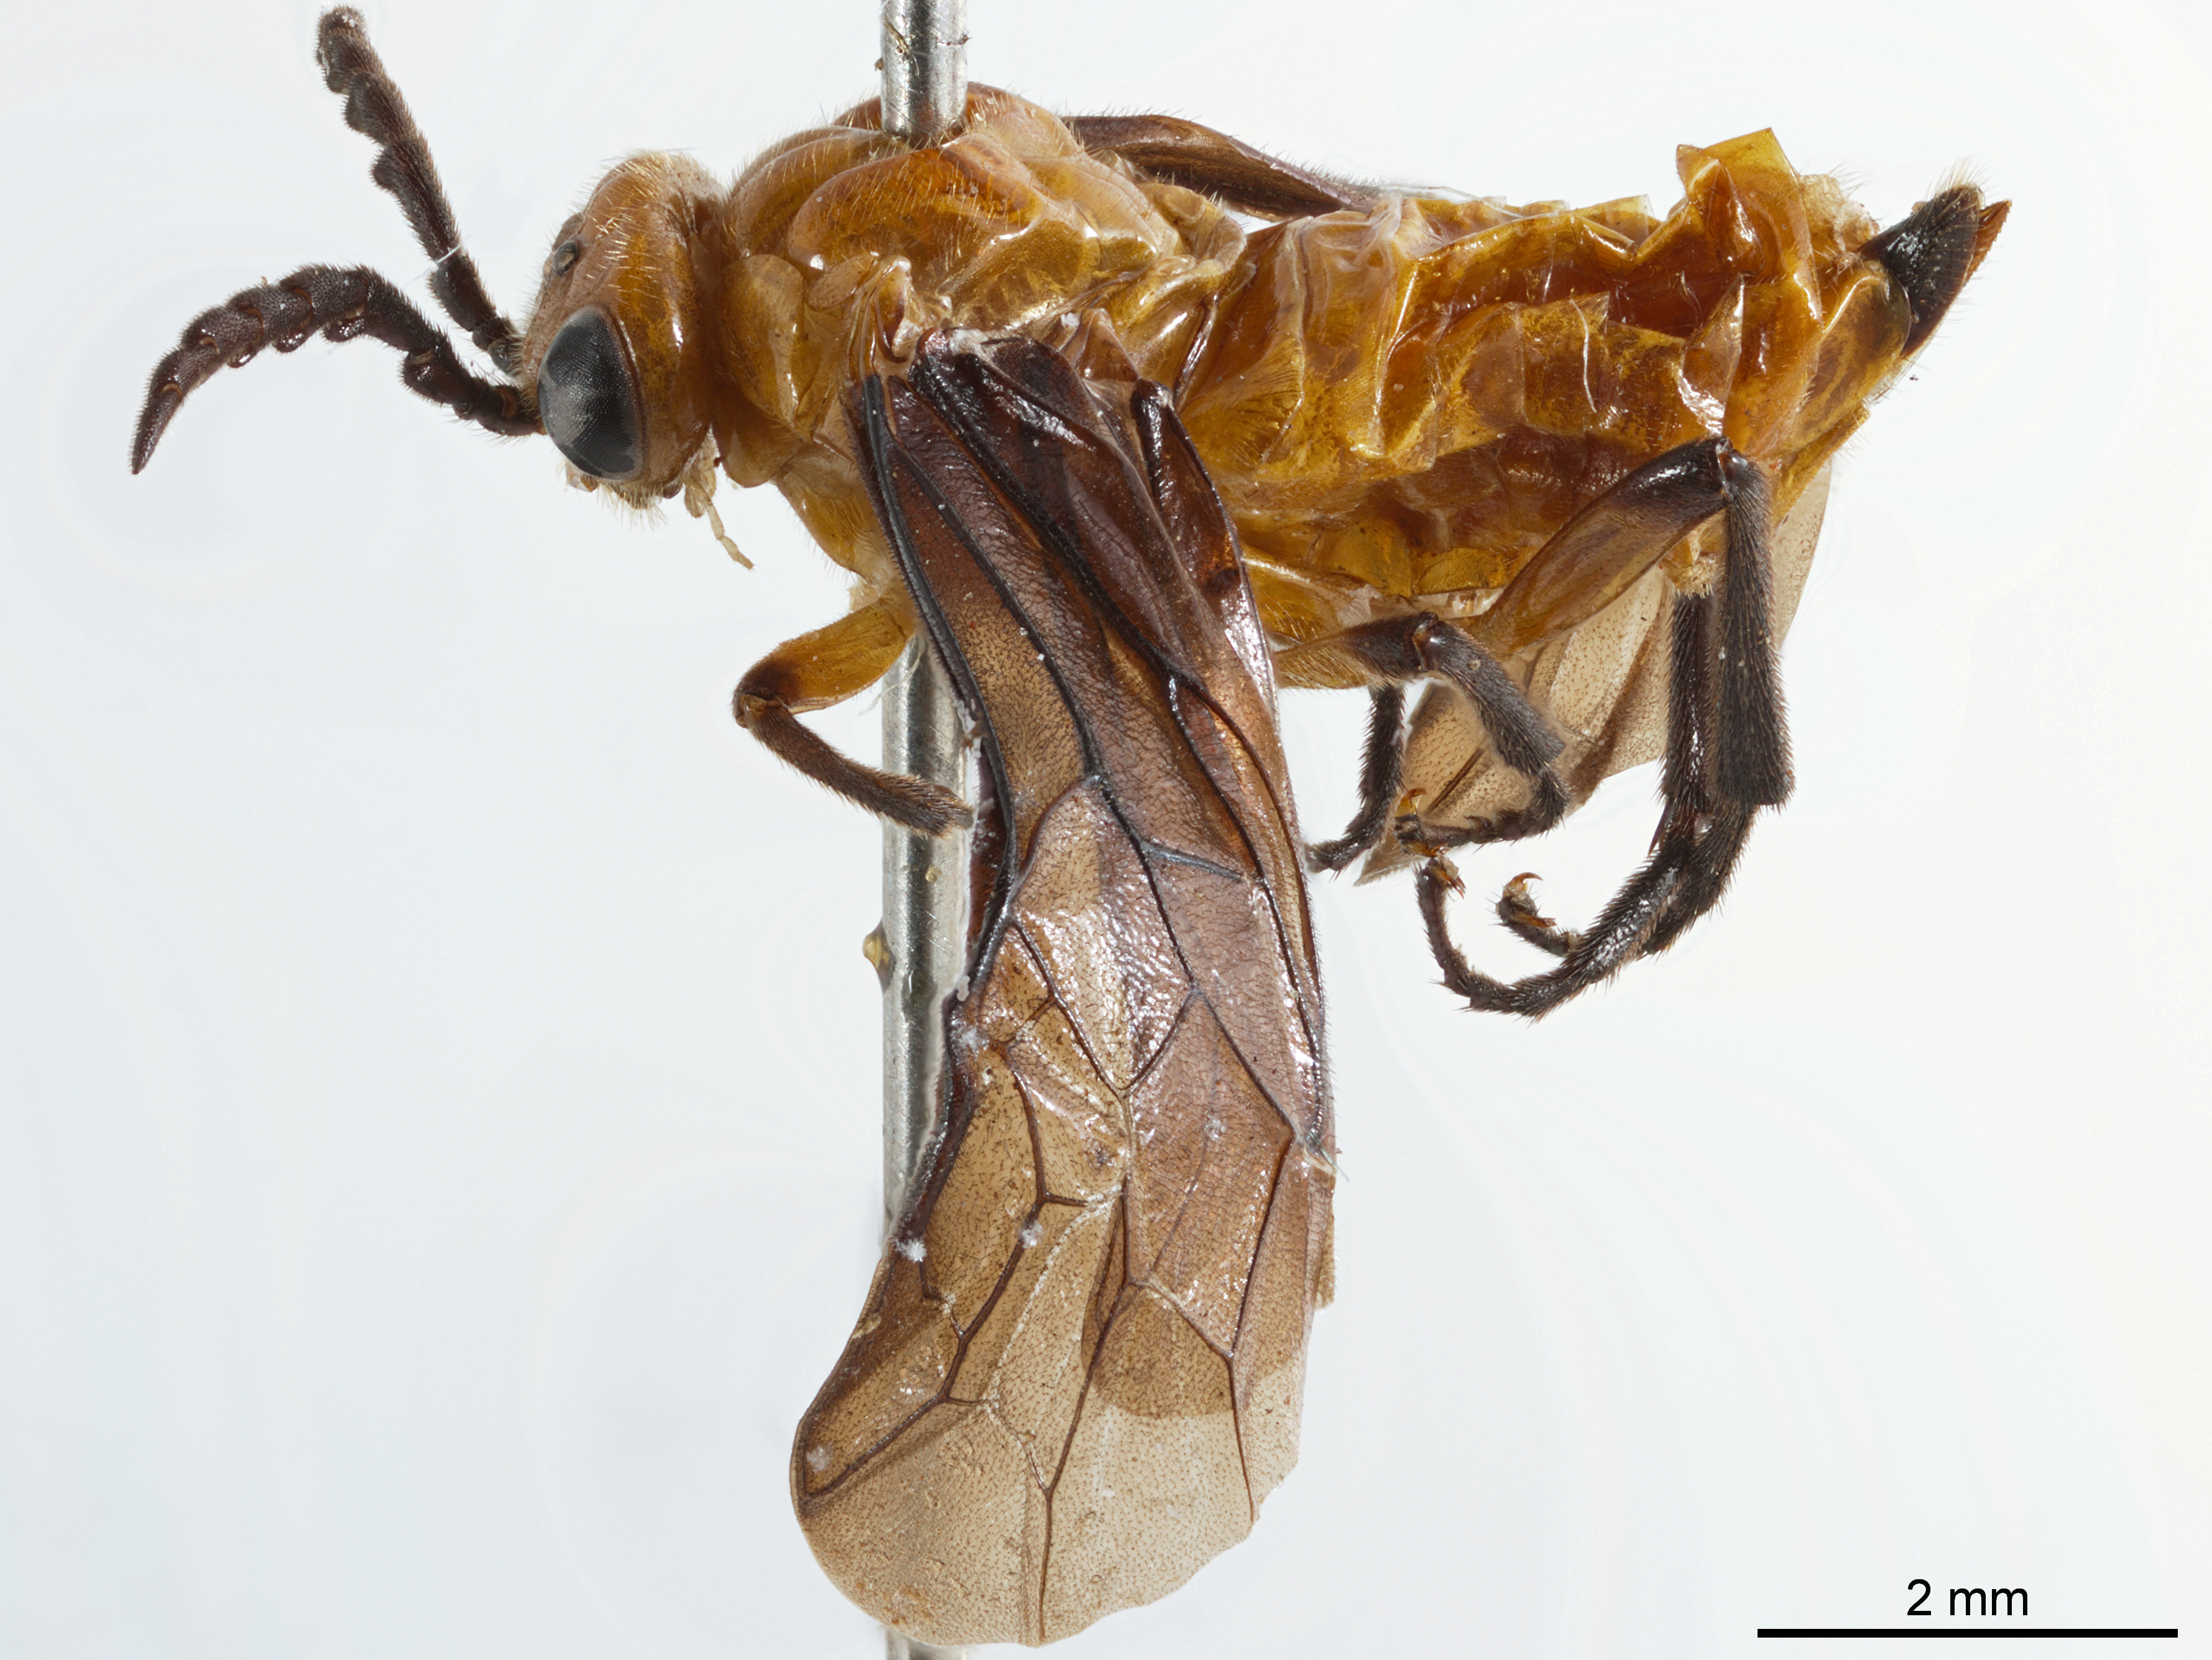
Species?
Ceratulus spectabilis
